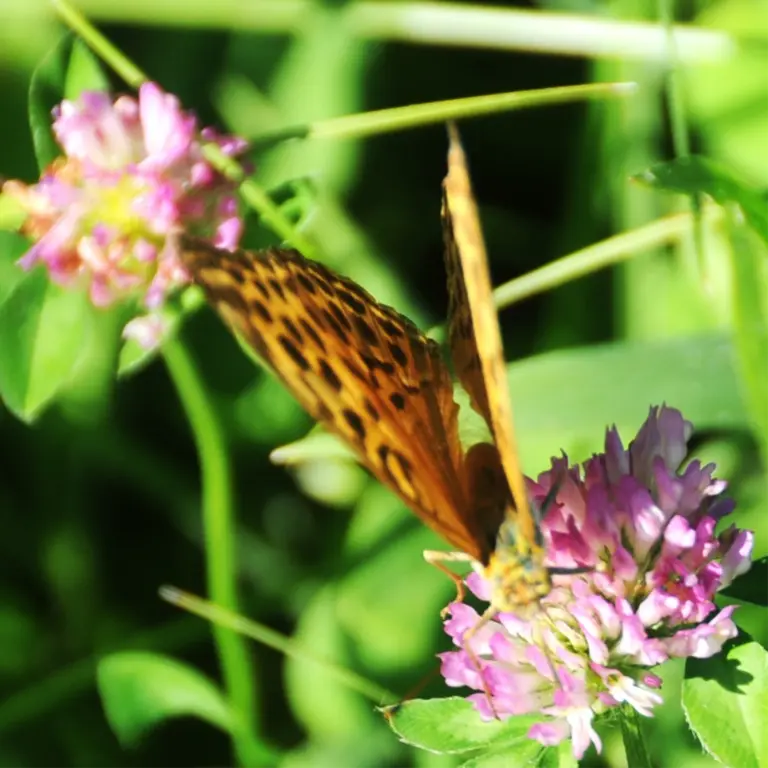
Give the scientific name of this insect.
Argynnis paphia
